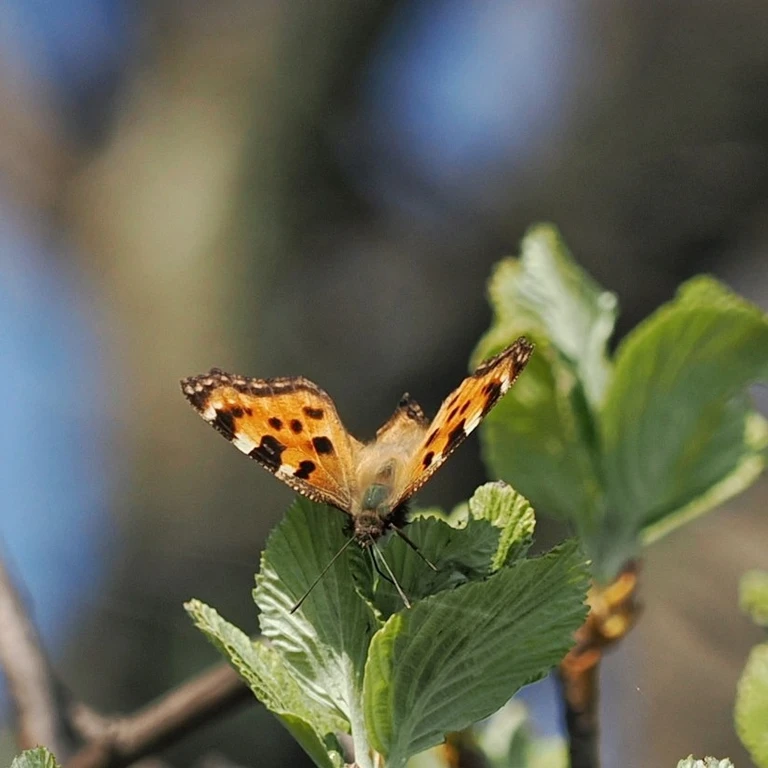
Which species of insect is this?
Nymphalis polychloros
